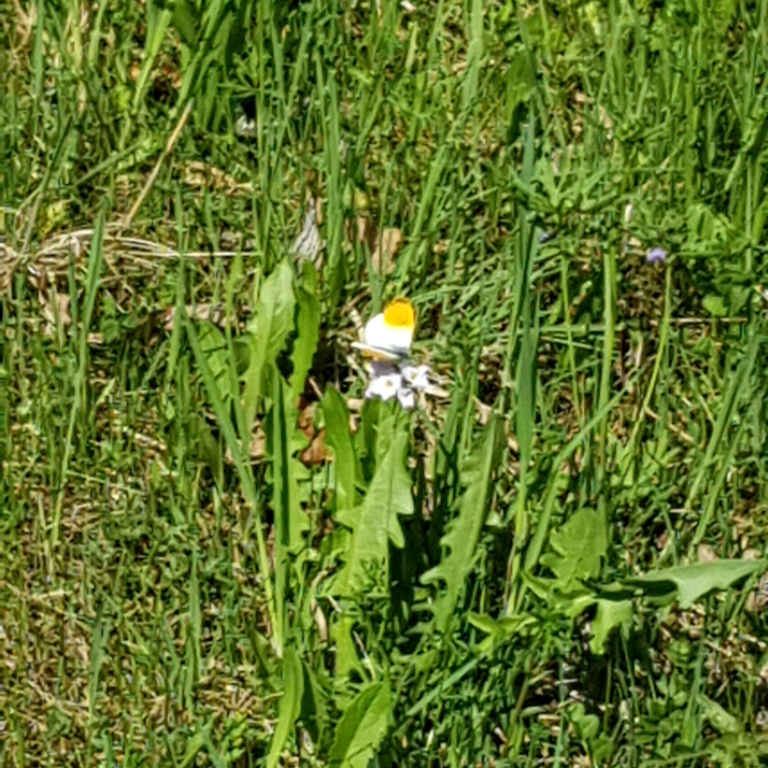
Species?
Anthocharis cardamines
